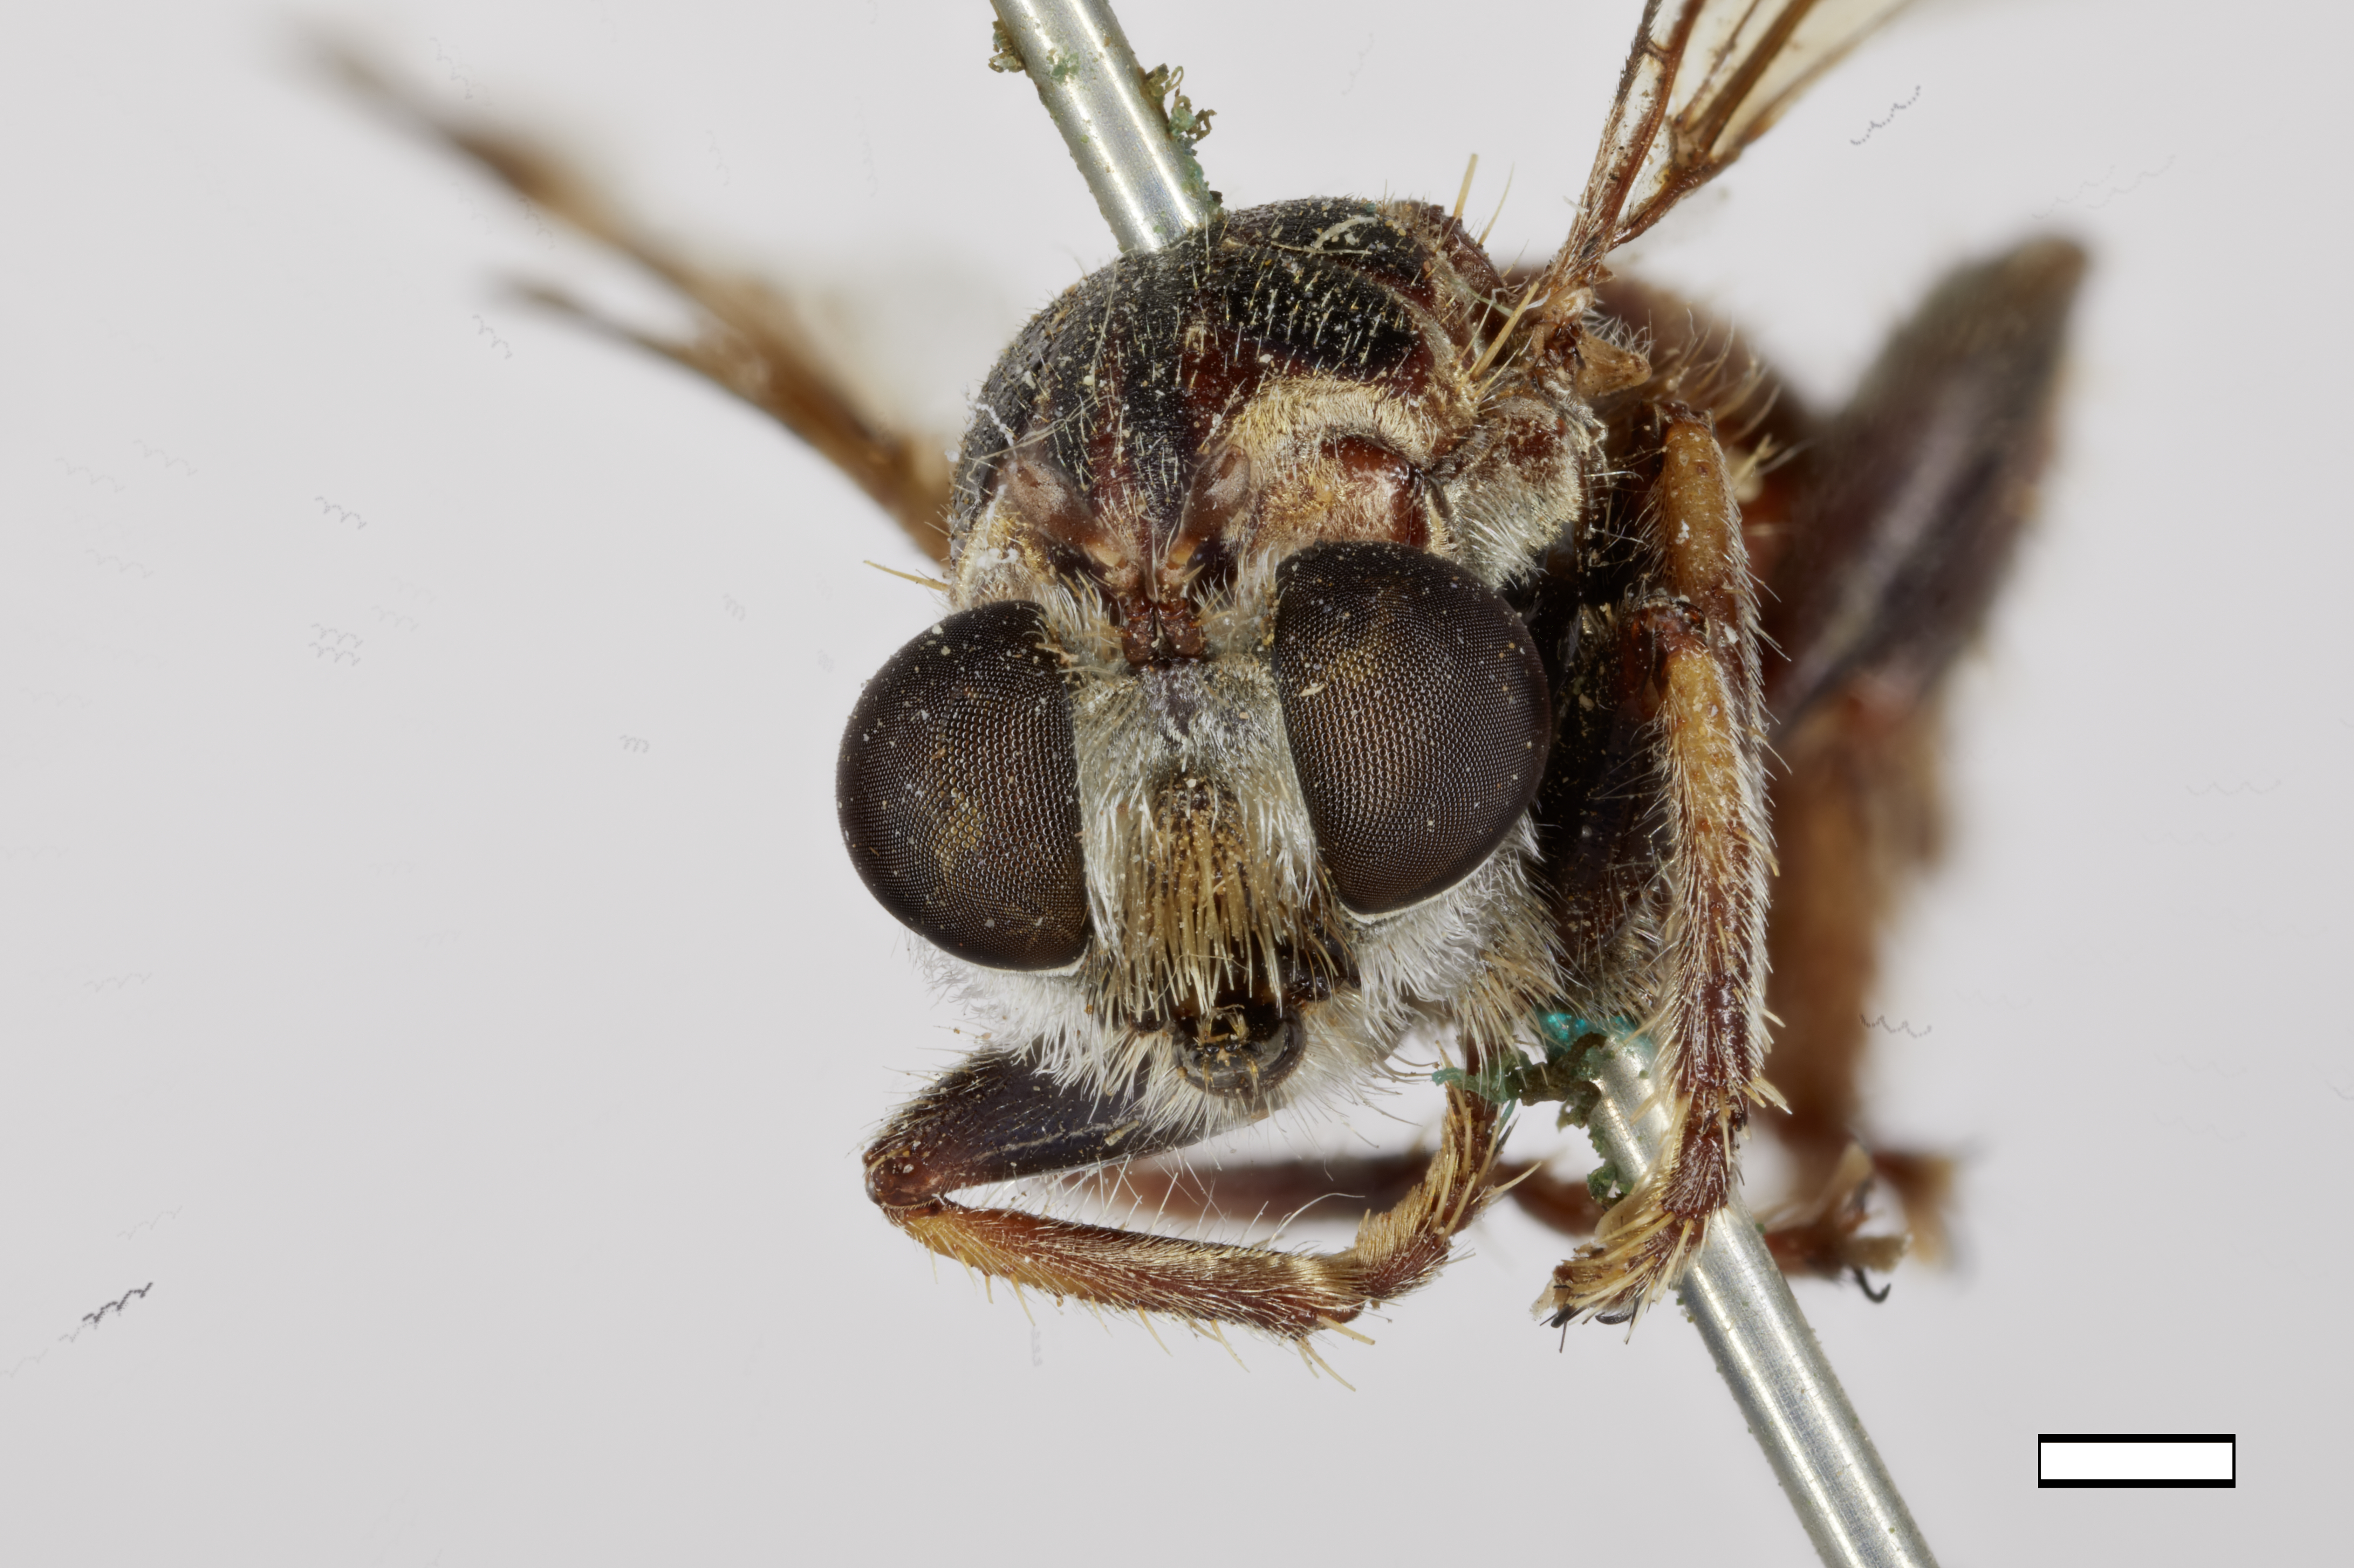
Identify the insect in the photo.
Cerotainiops oma
